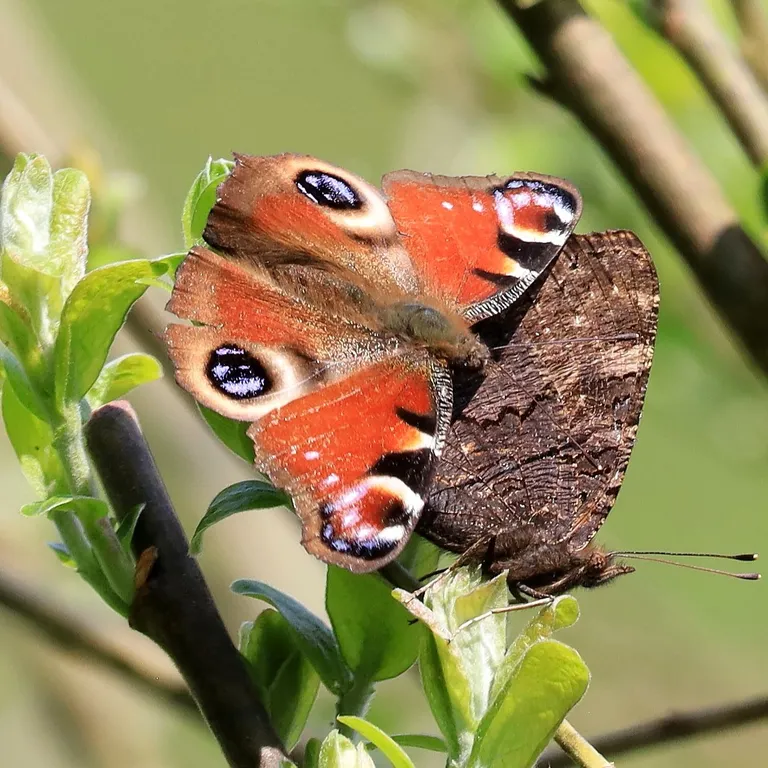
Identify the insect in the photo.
Aglais io
